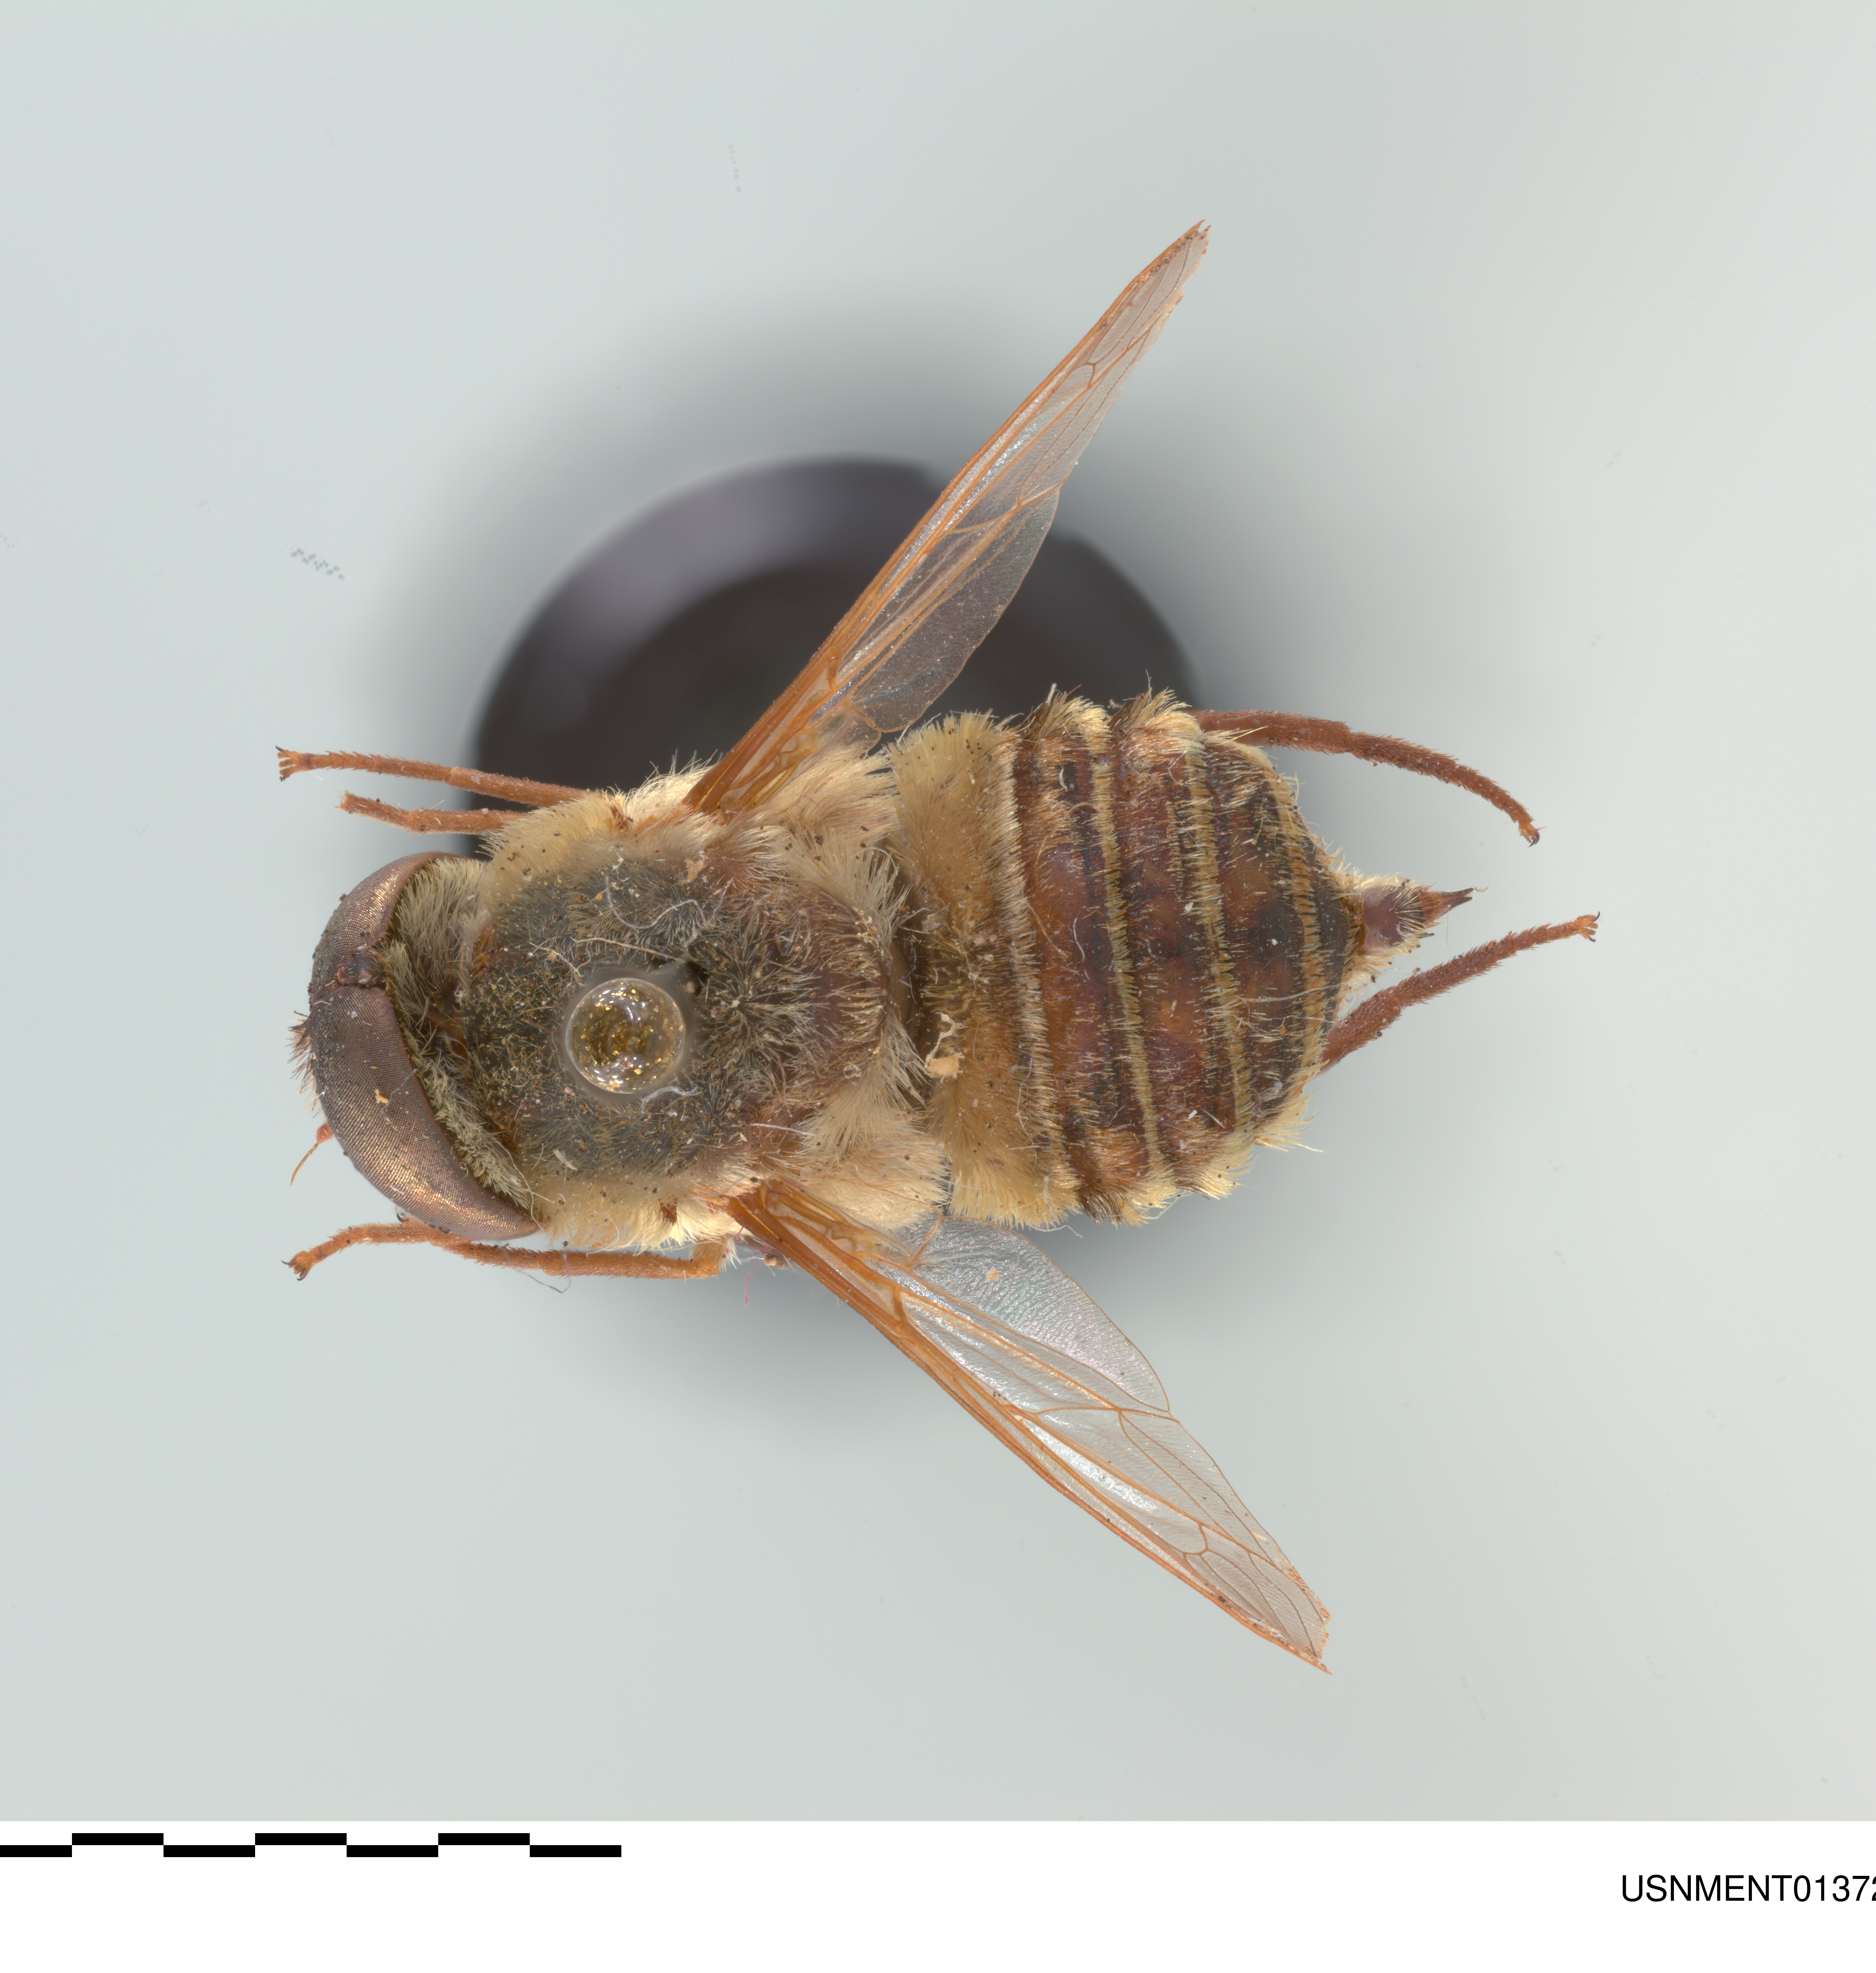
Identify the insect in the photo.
Neorhynchocephalus volaticus
